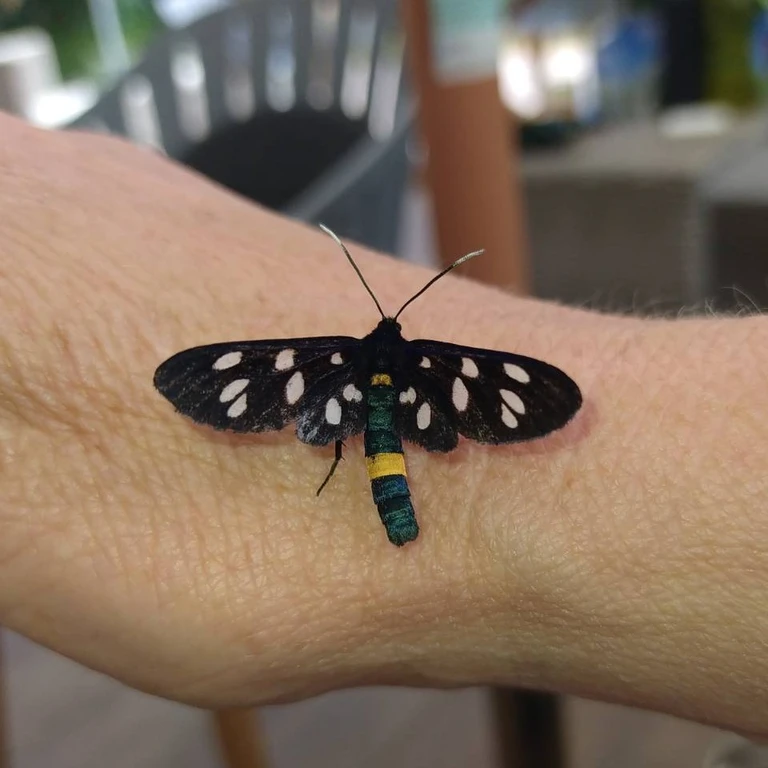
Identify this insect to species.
Amata phegea
